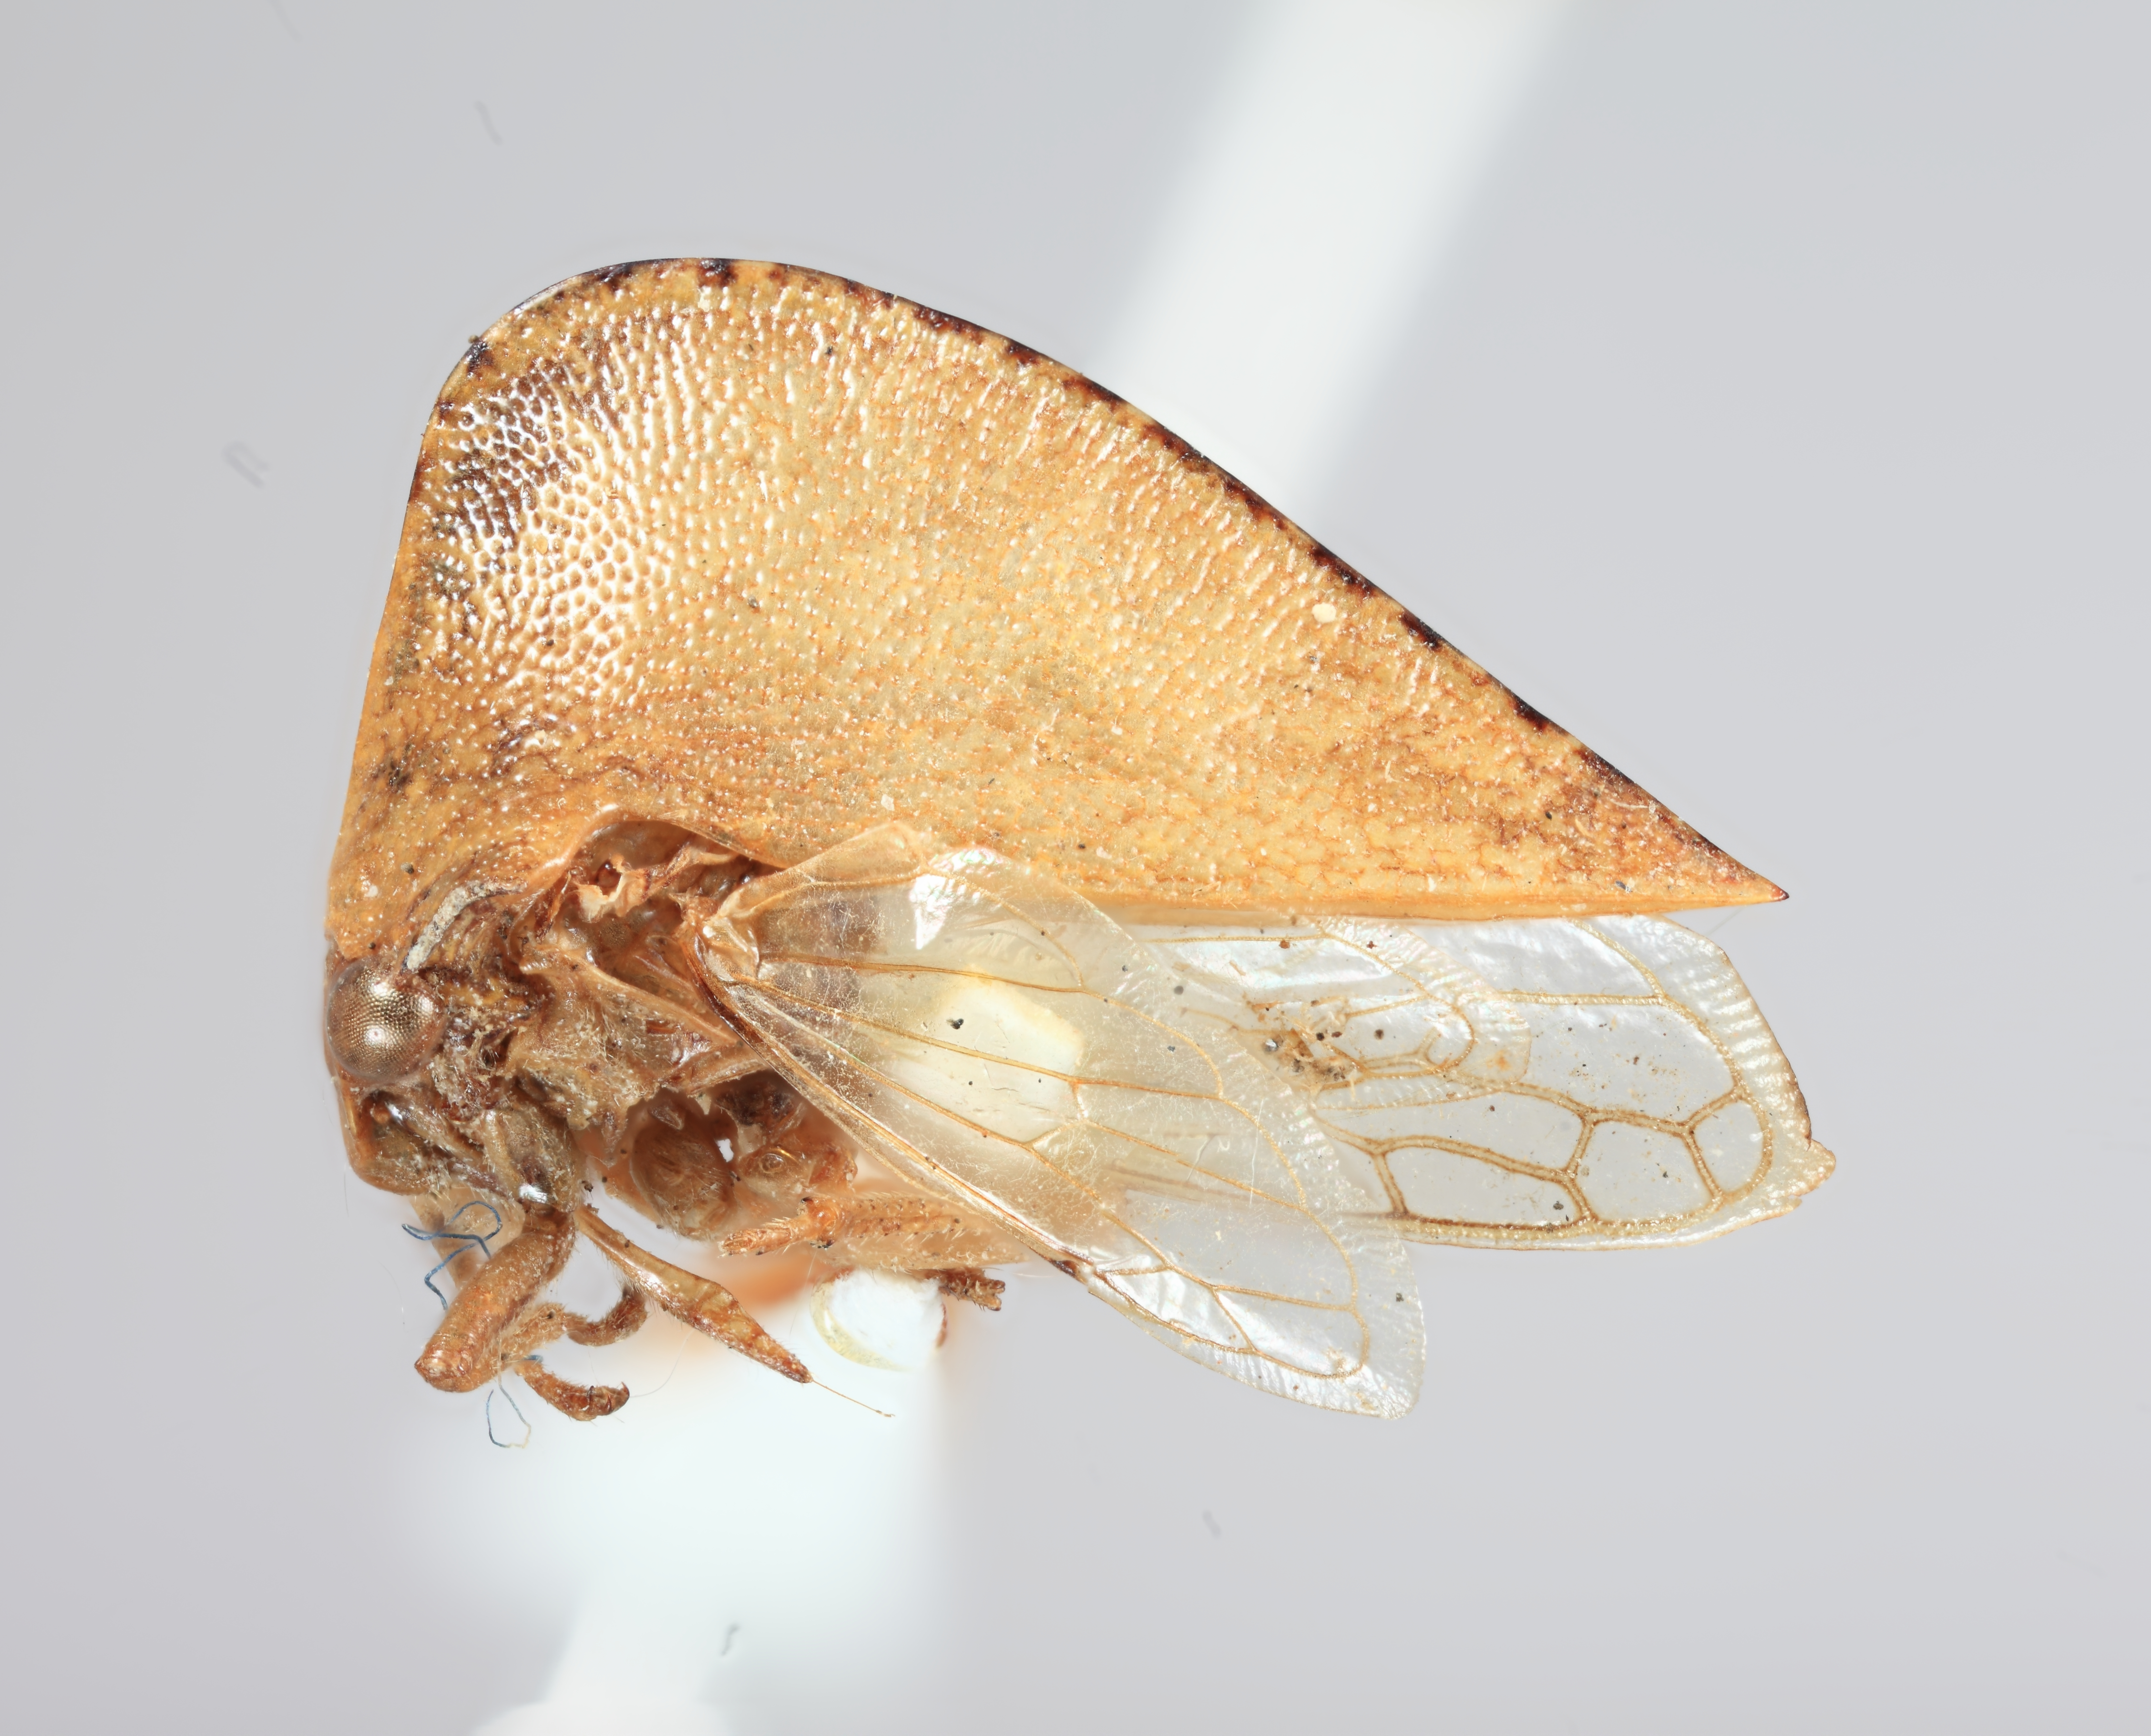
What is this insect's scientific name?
Atymna emarginata
